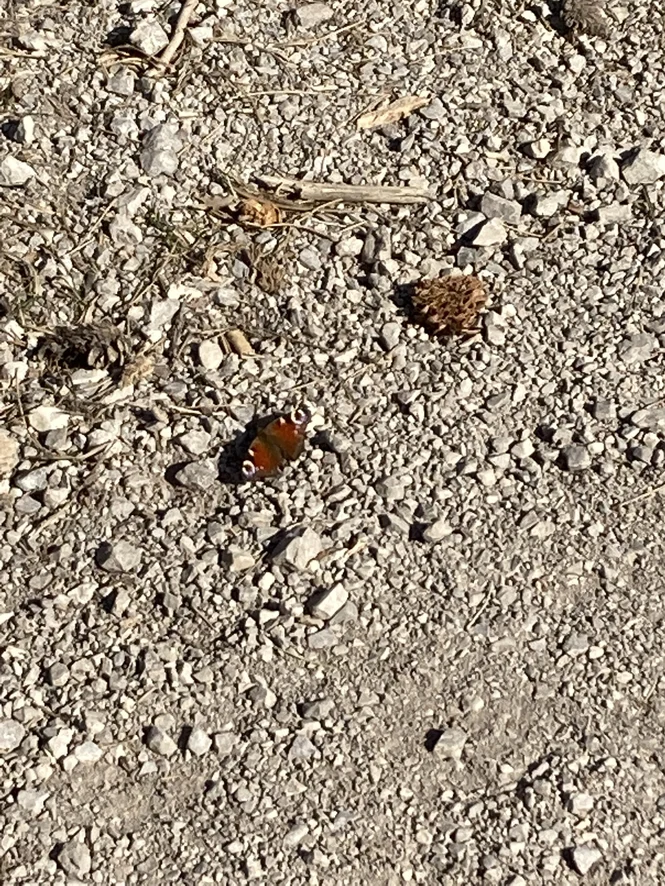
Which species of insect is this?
Aglais io
